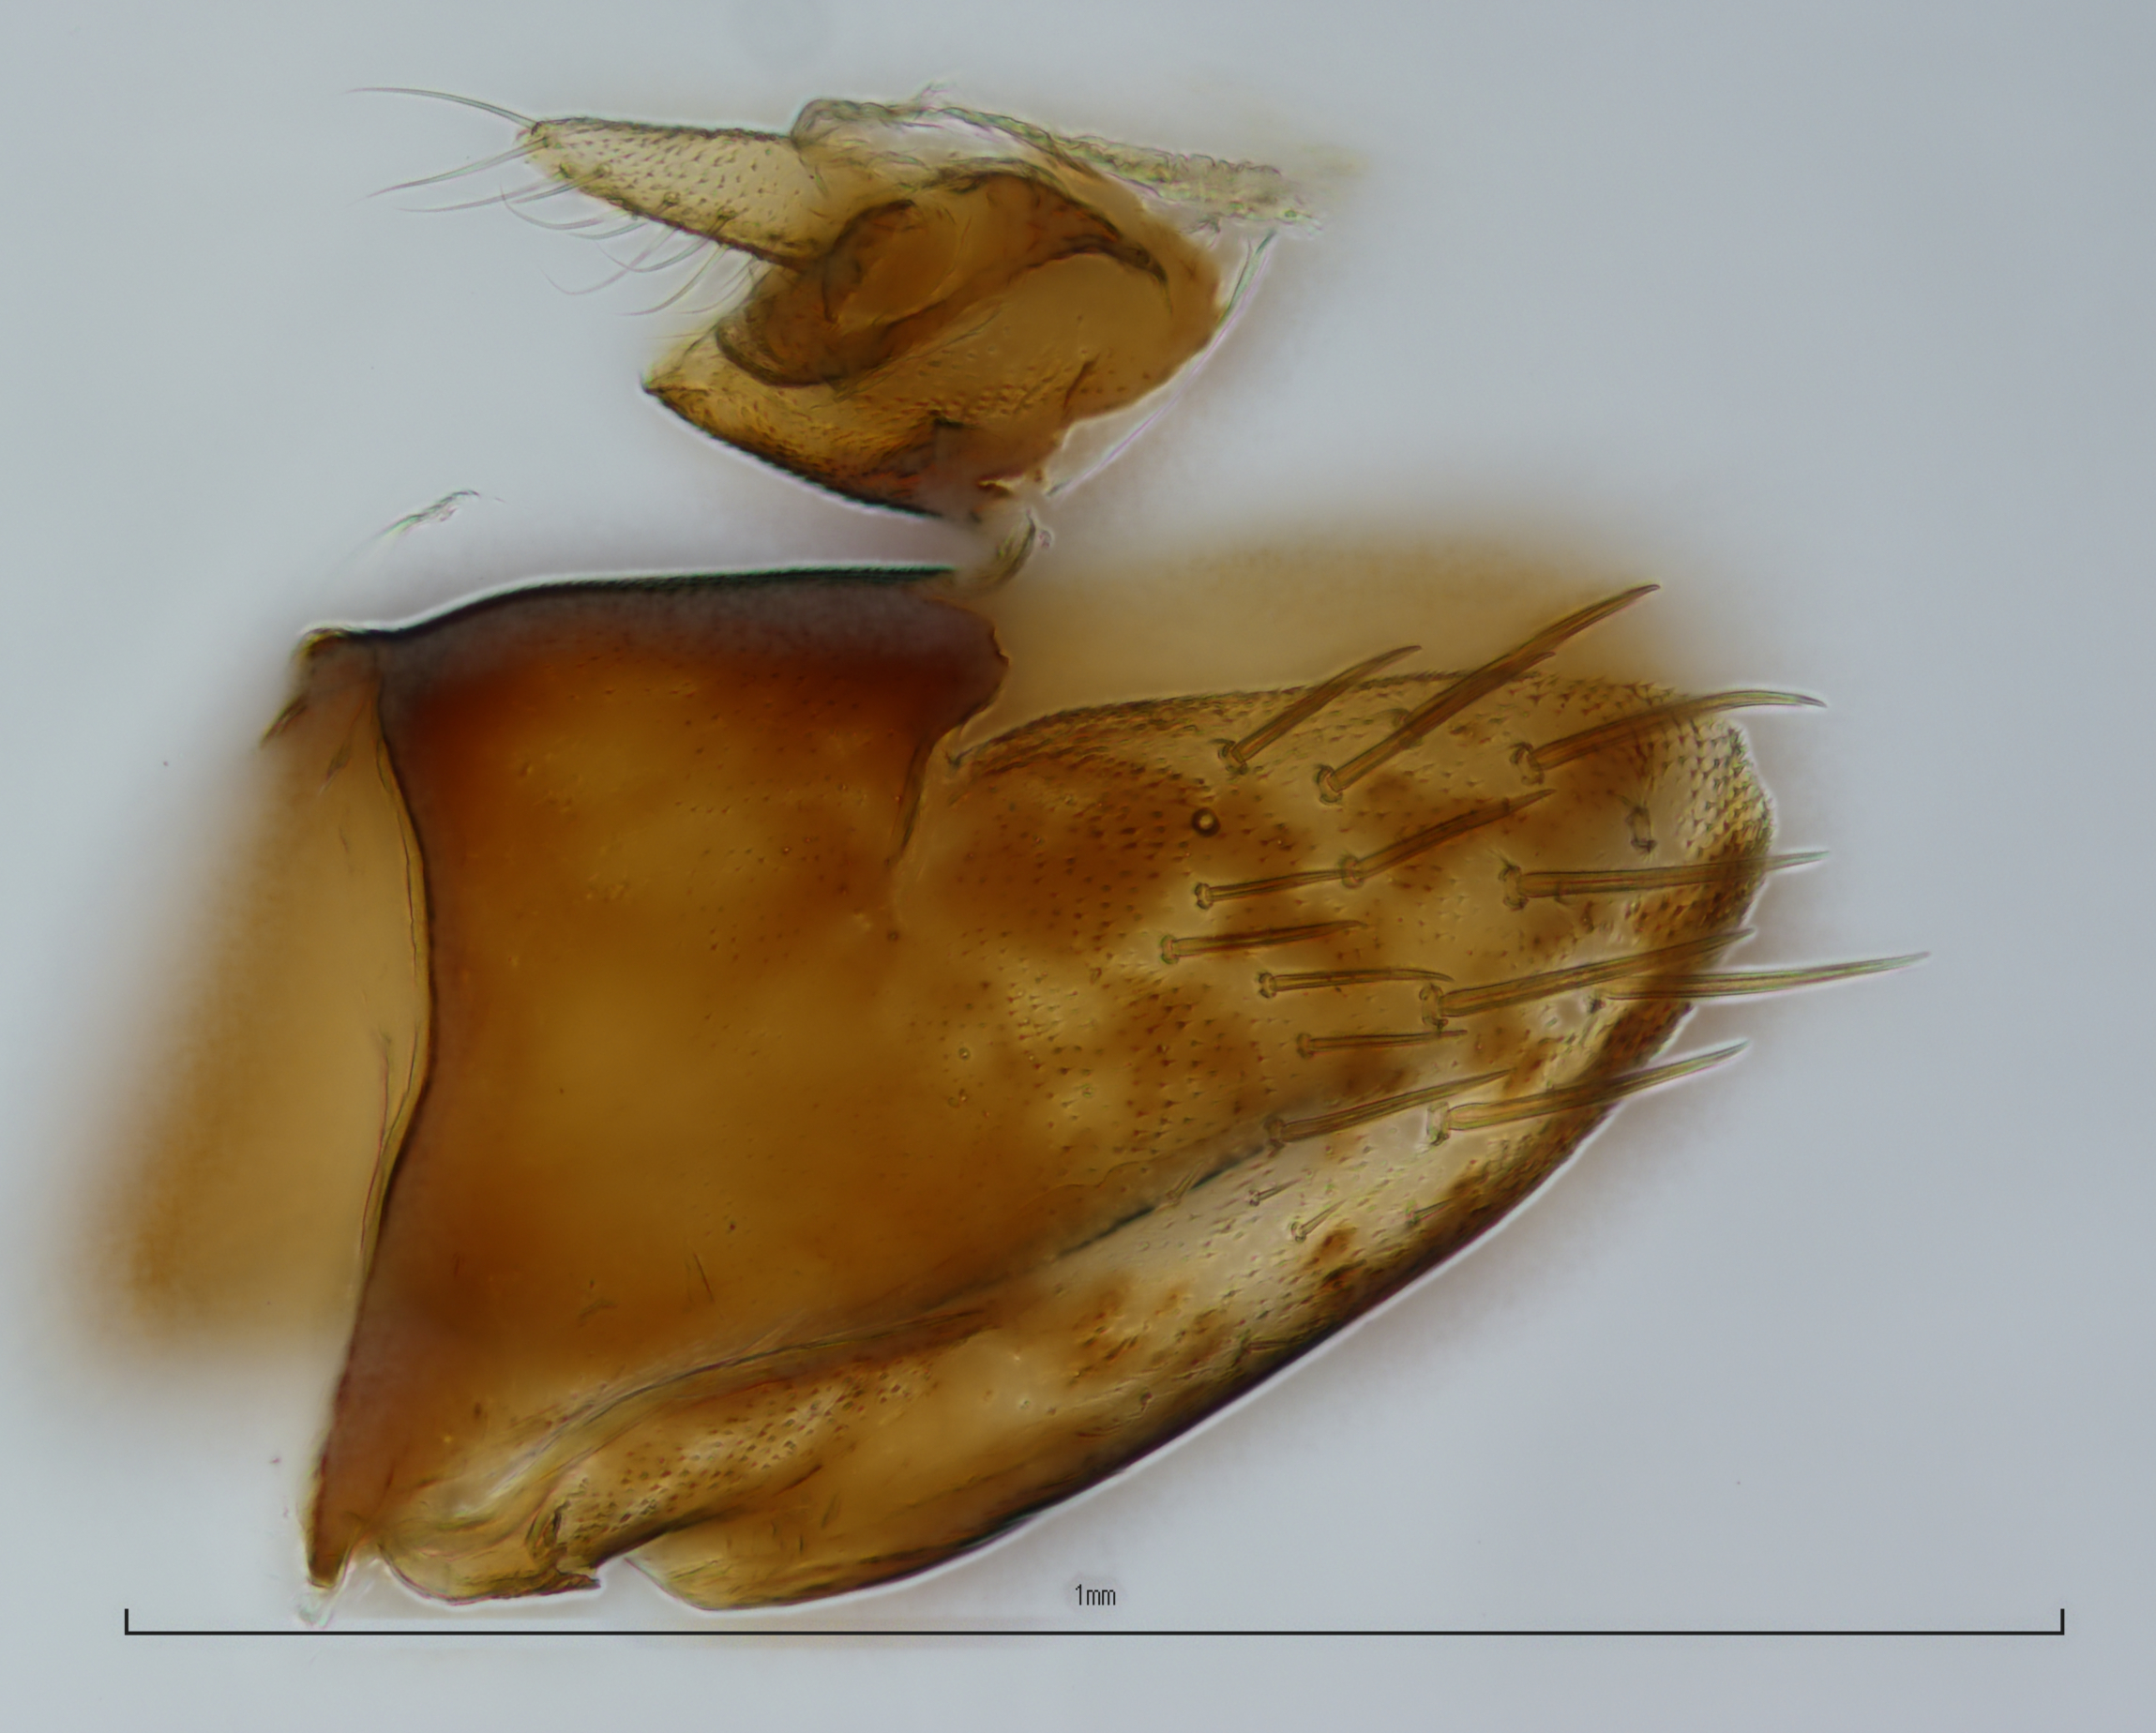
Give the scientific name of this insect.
Scaphytopius latus
